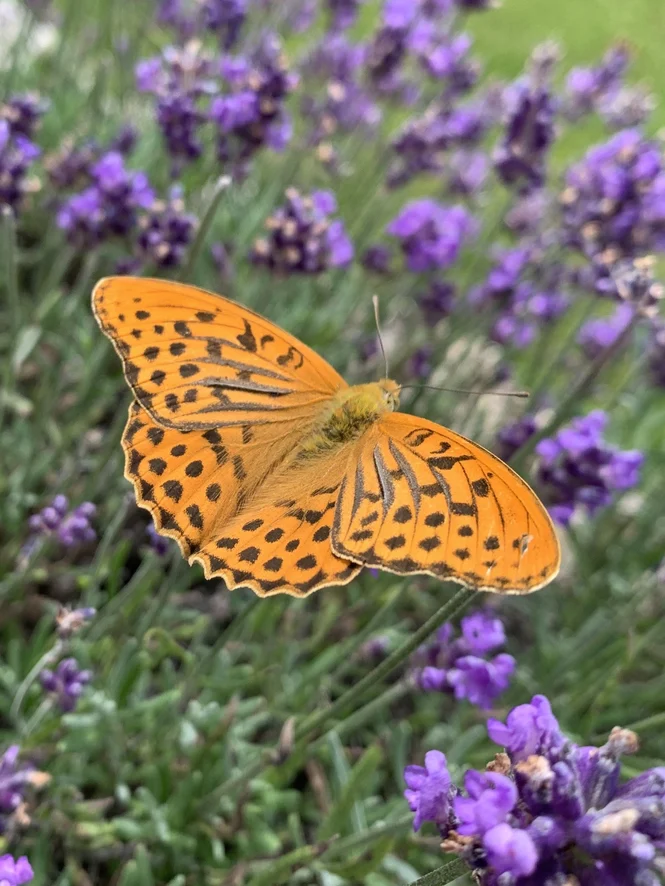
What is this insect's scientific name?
Argynnis paphia
